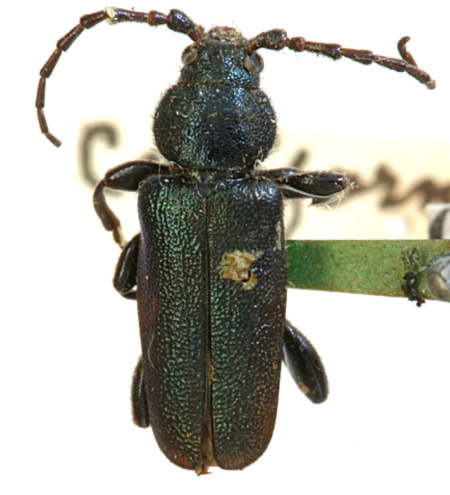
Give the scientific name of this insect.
Callidium californicum
